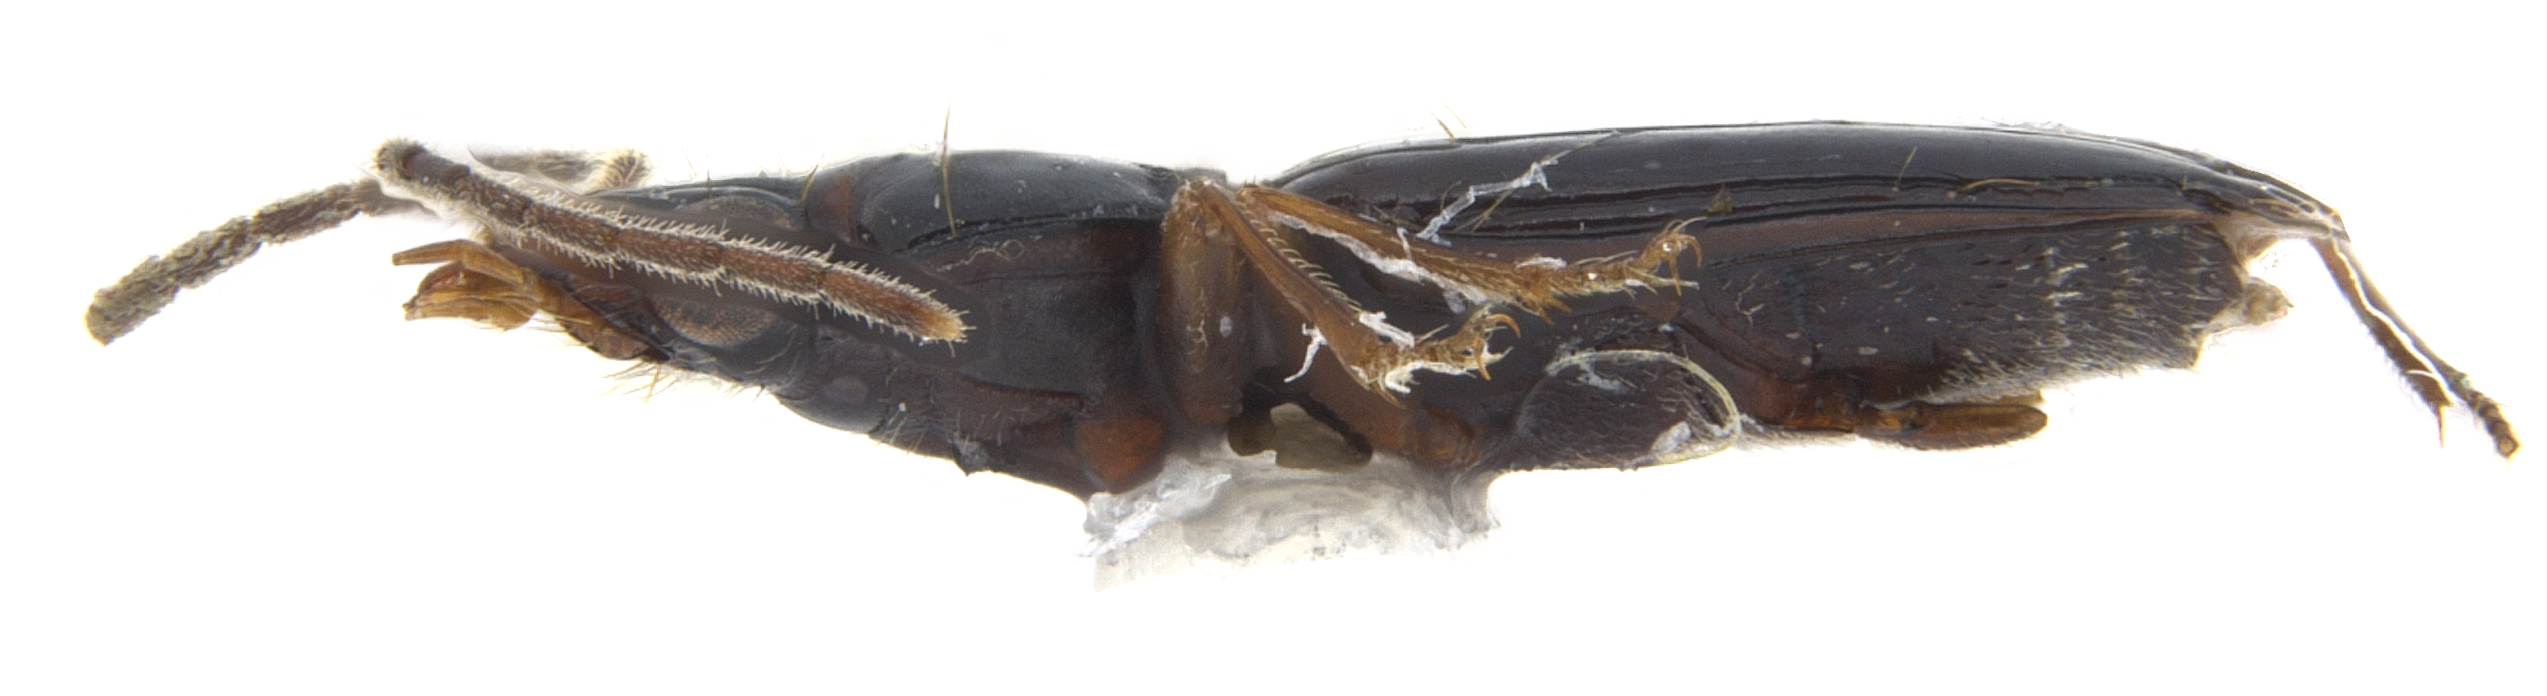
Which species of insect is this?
Cnides brevipennis
